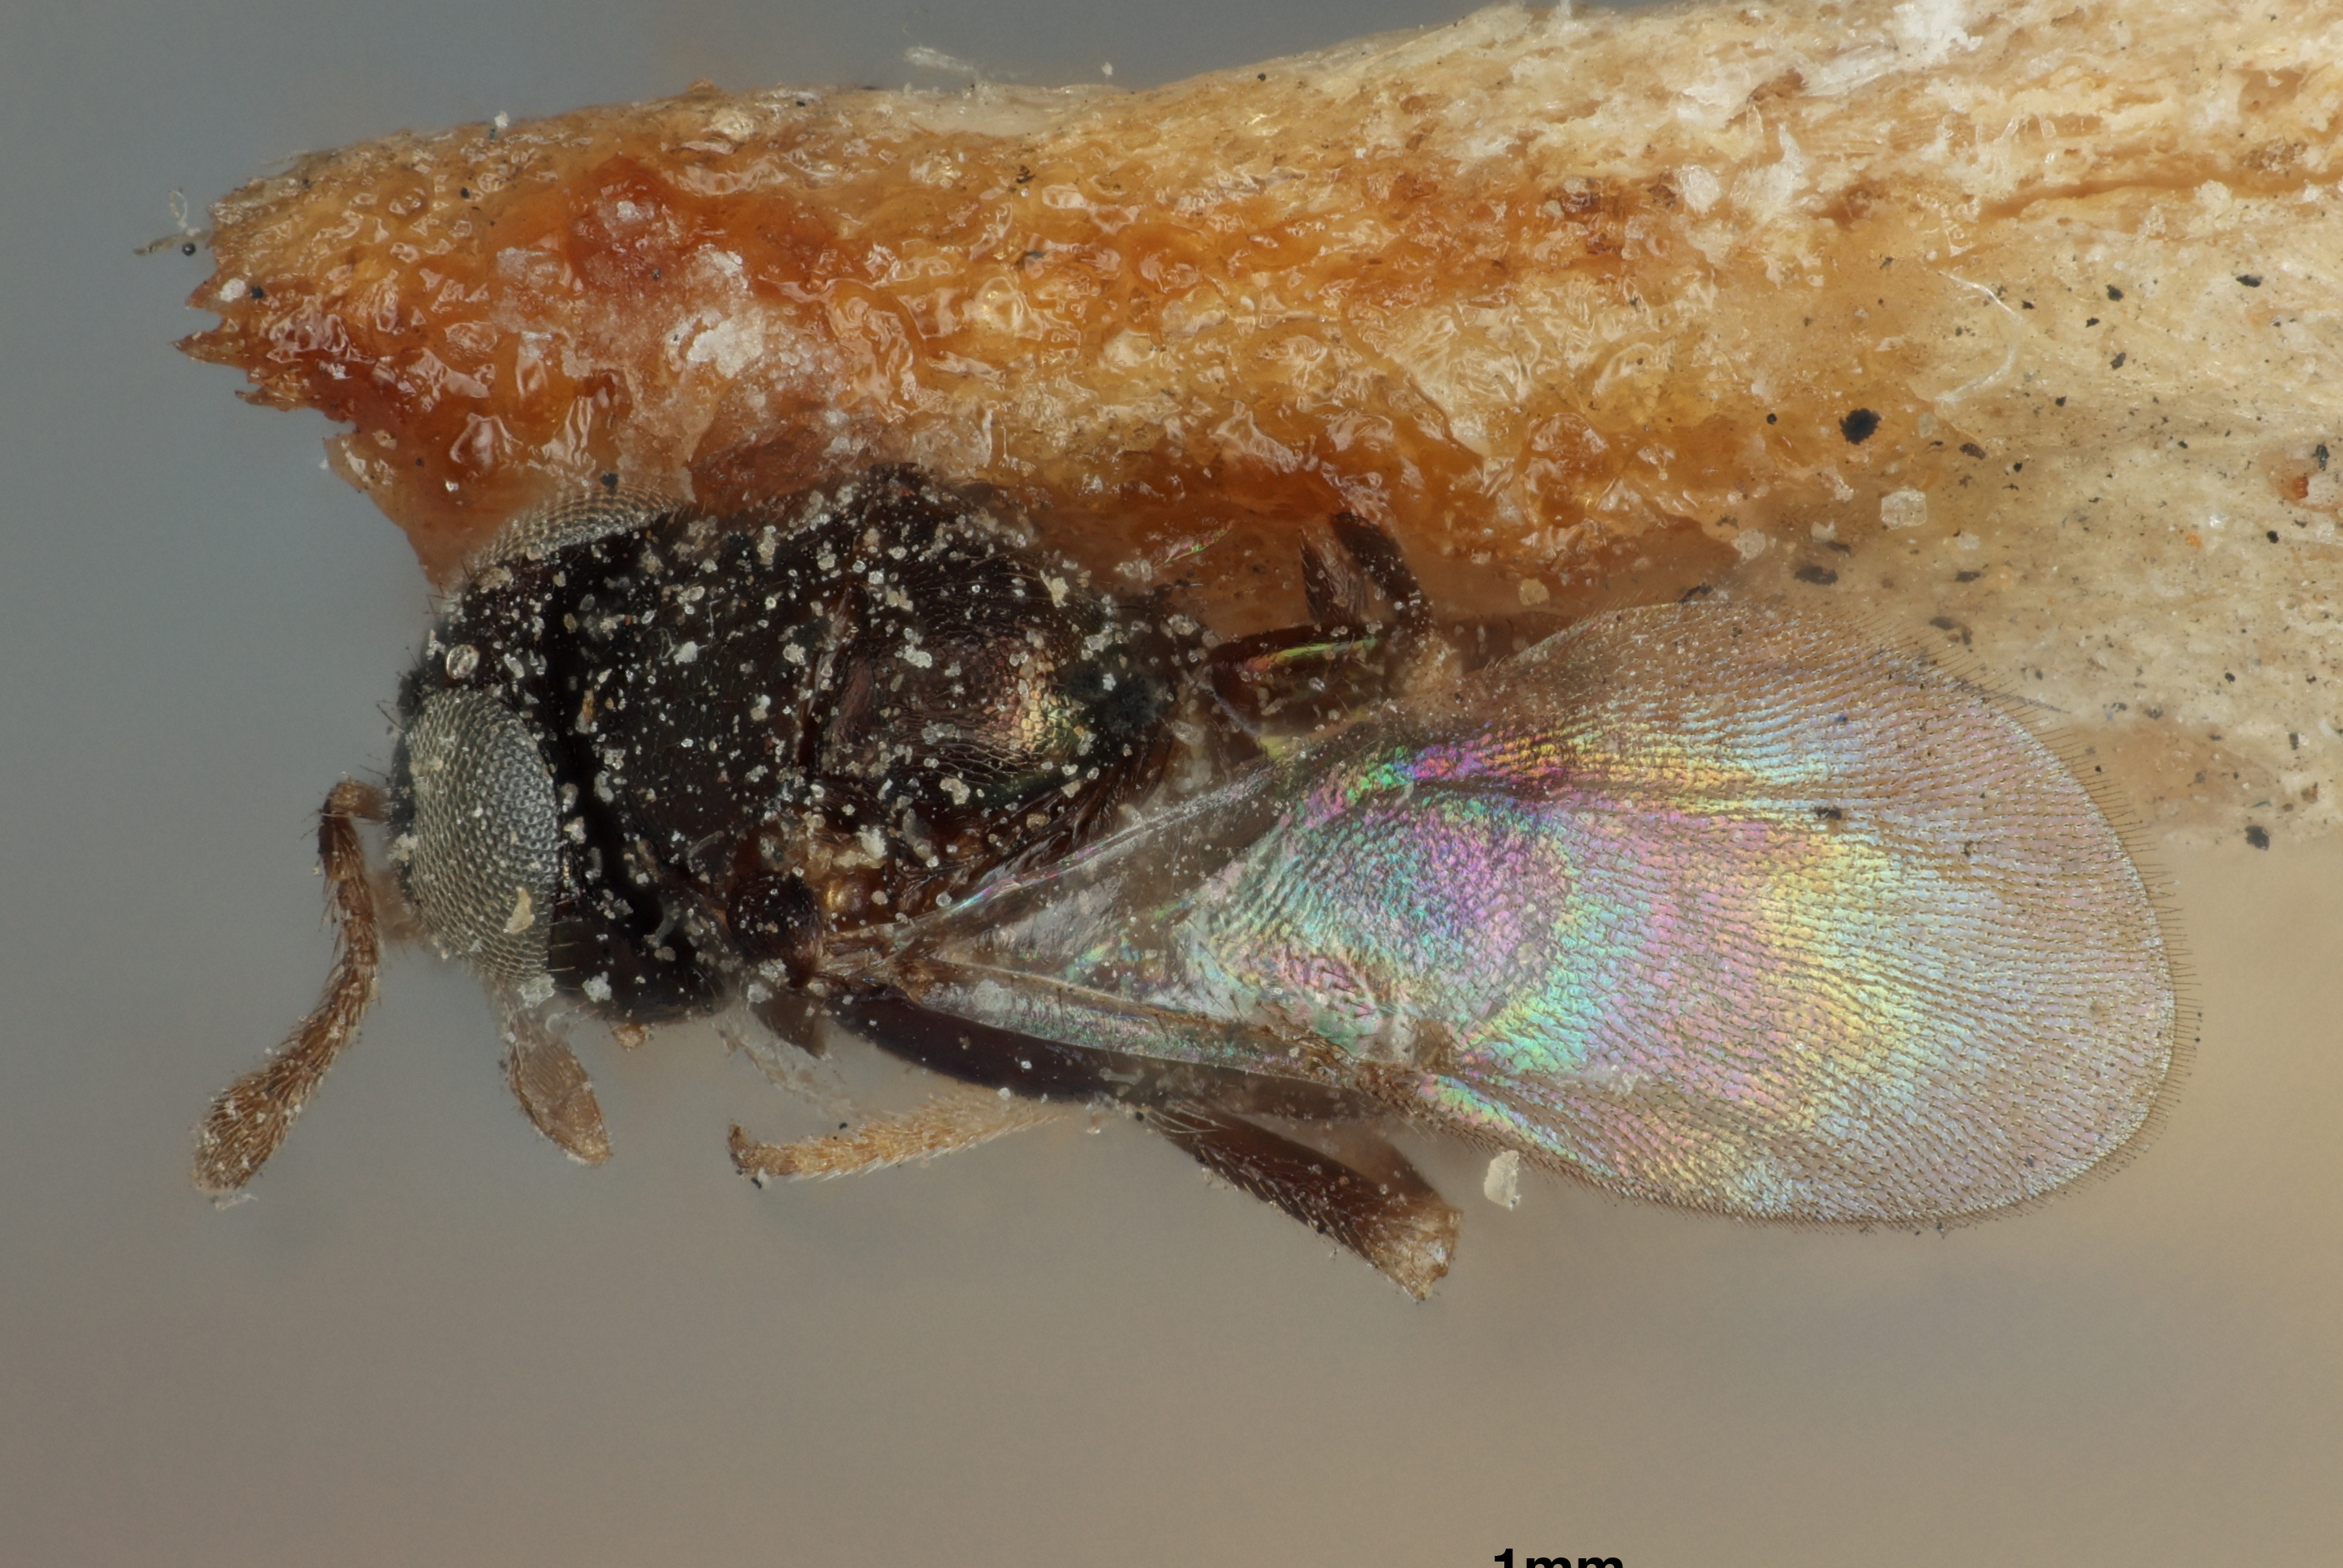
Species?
Encyrtus bucculatricis
